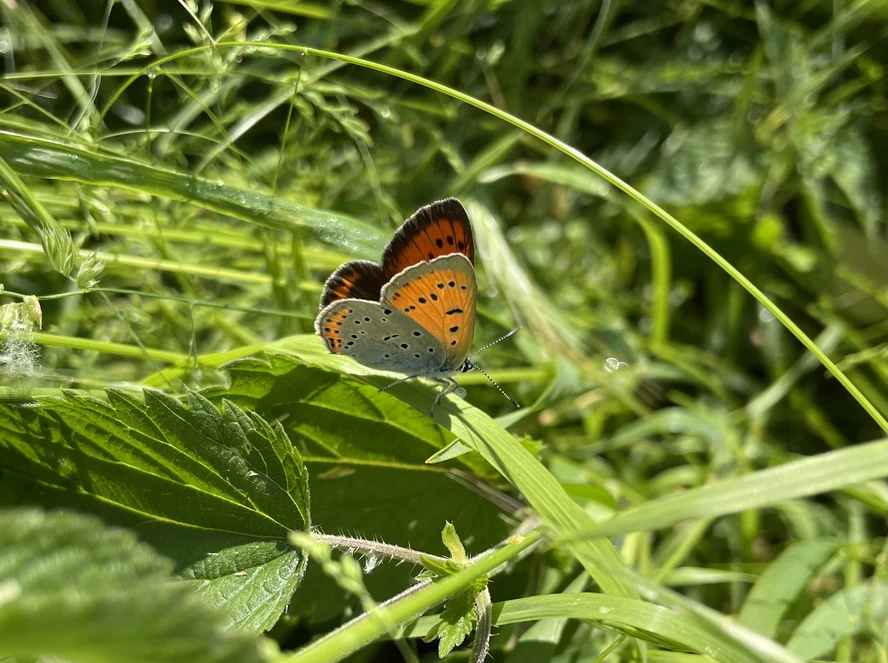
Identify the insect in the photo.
Lycaena dispar
